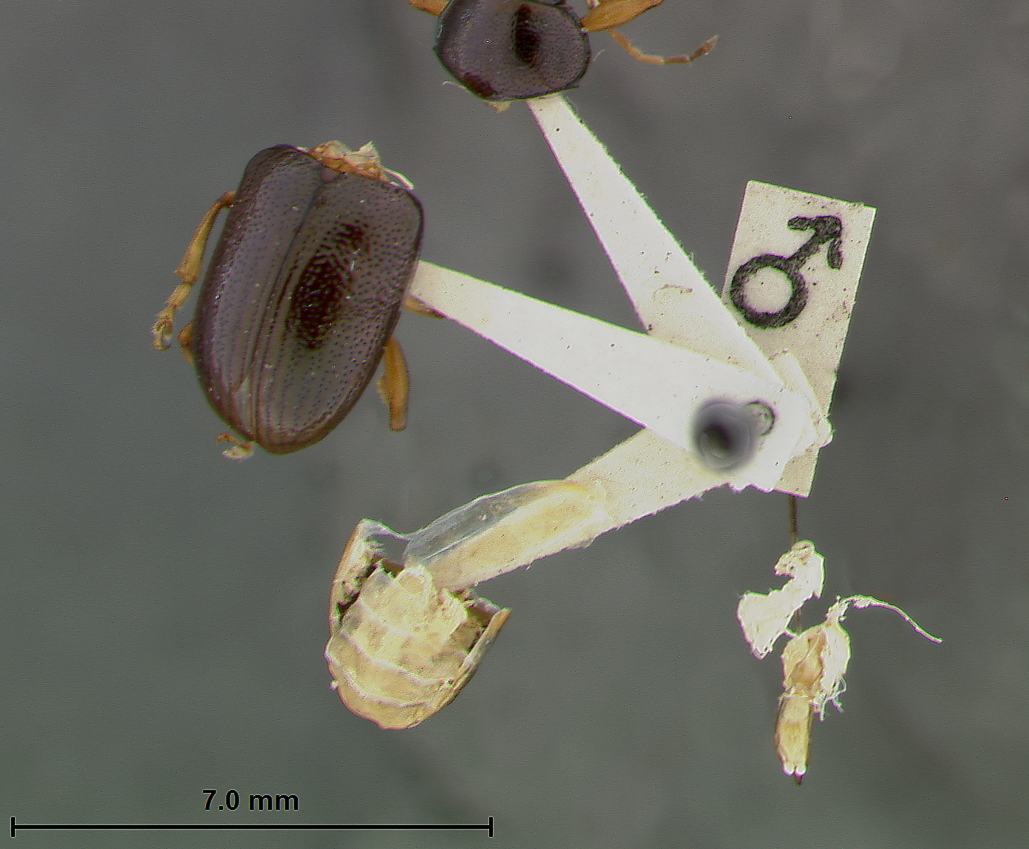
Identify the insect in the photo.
Rhabdopterus deceptor
